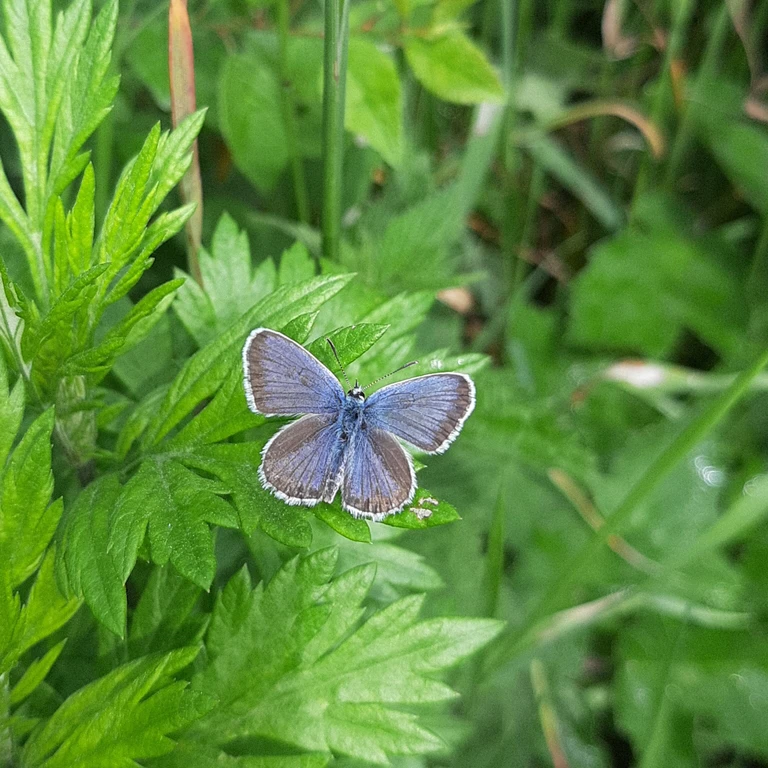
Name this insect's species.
Plebejus argus
